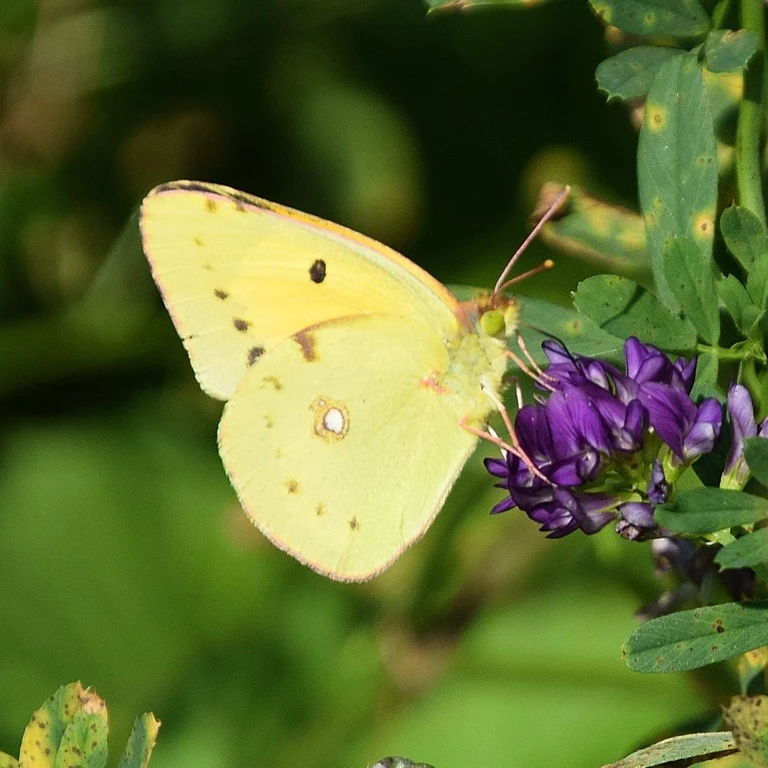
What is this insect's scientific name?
Colias croceus
